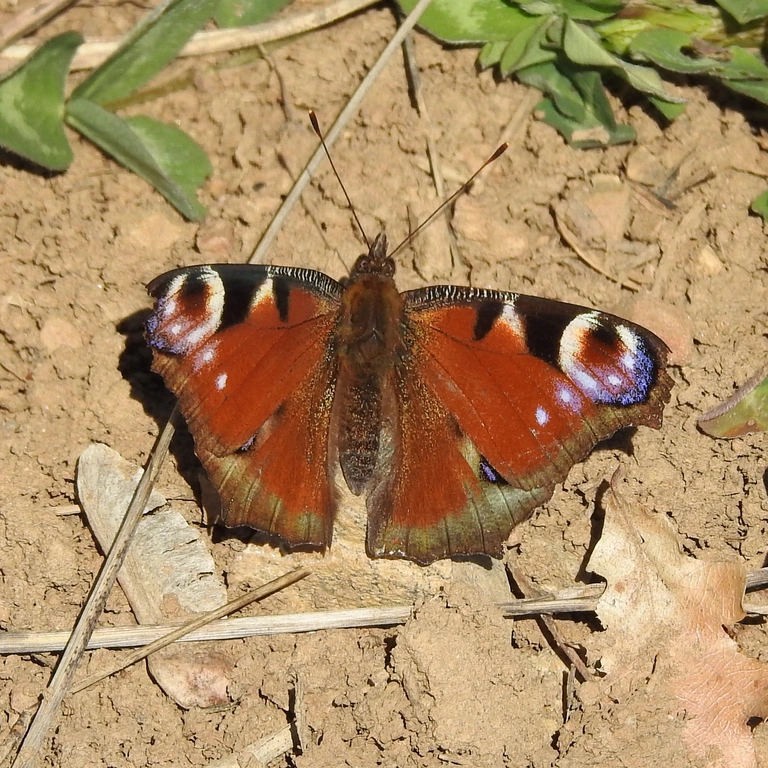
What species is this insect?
Aglais io
